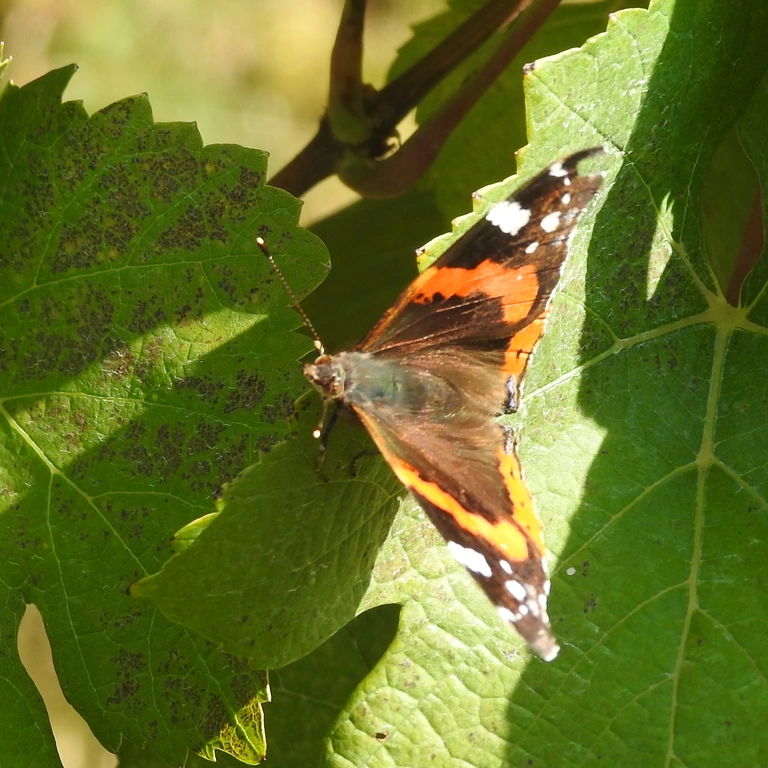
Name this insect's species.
Vanessa atalanta
